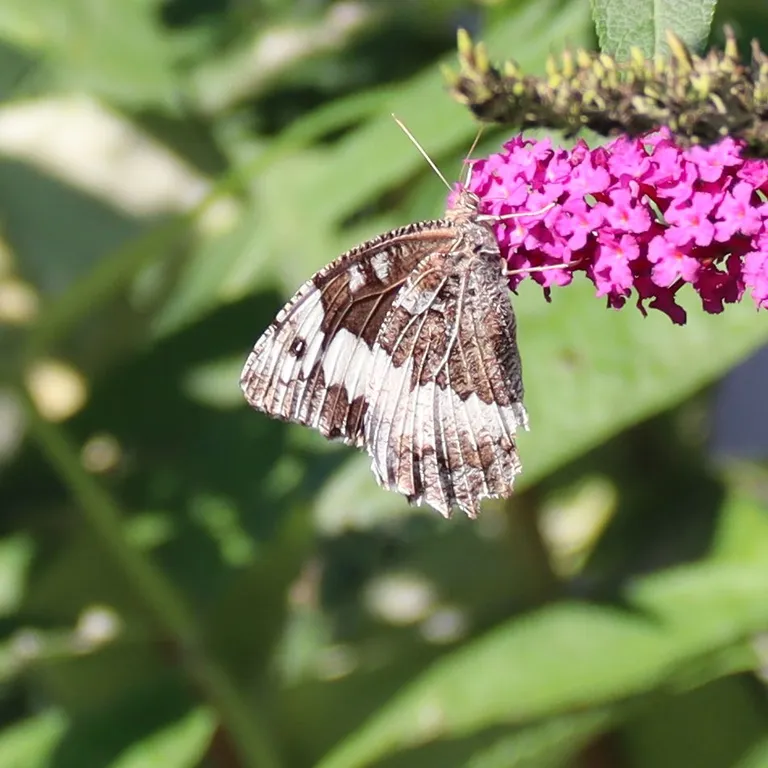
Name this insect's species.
Brintesia circe
